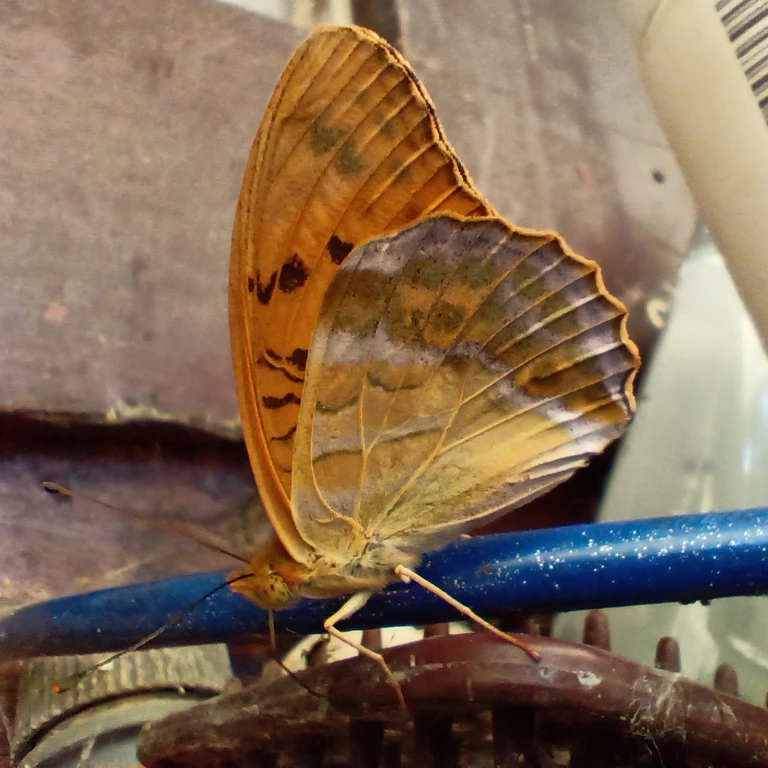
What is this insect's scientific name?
Argynnis paphia
